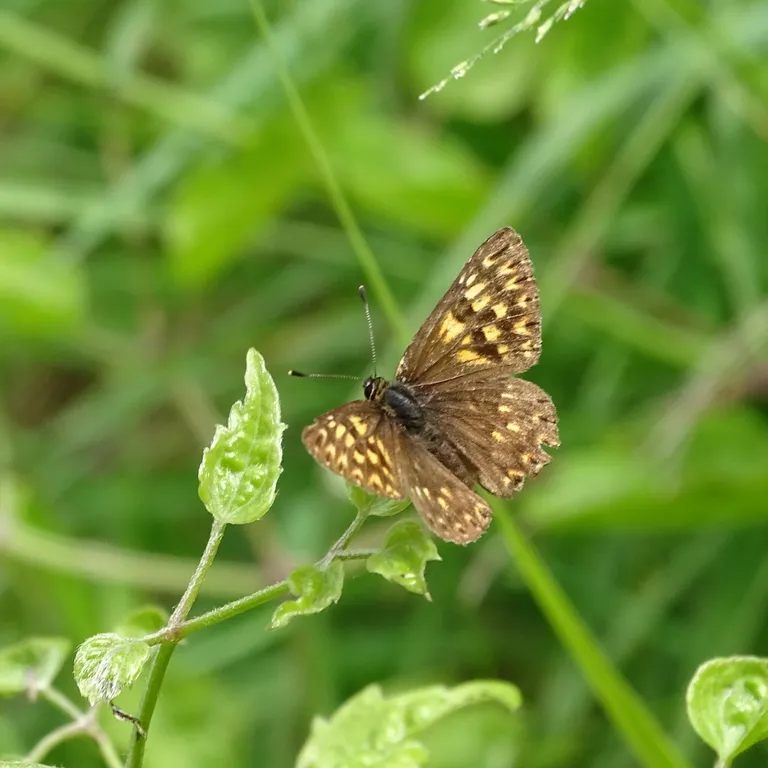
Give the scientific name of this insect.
Hamearis lucina
